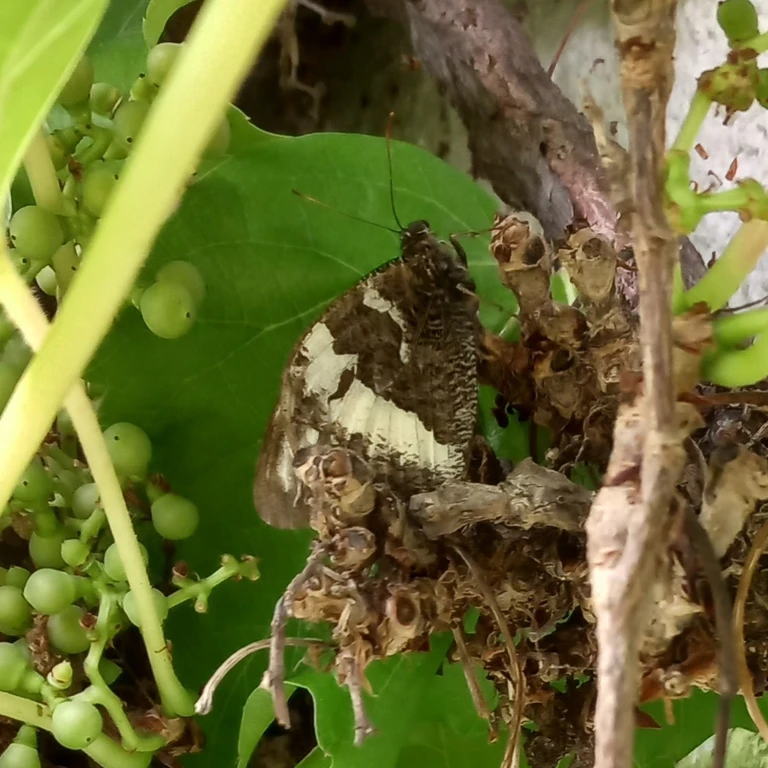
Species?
Brintesia circe
